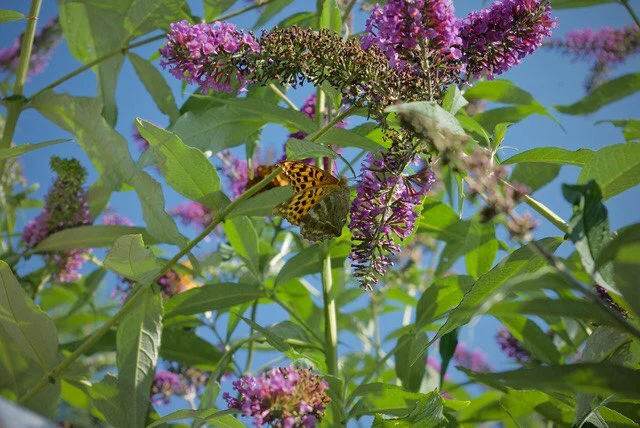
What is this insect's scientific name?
Argynnis paphia
